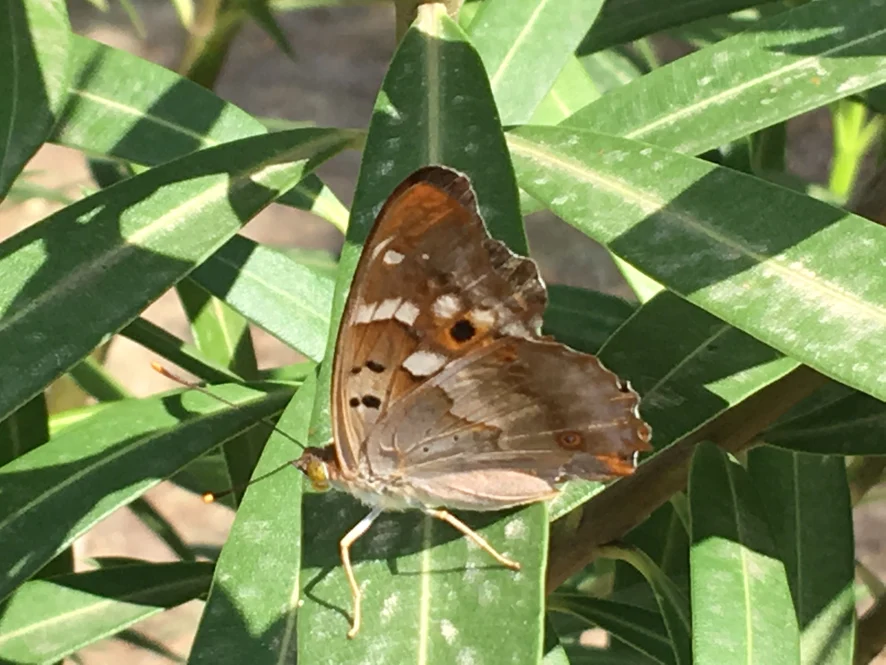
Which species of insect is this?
Apatura ilia
